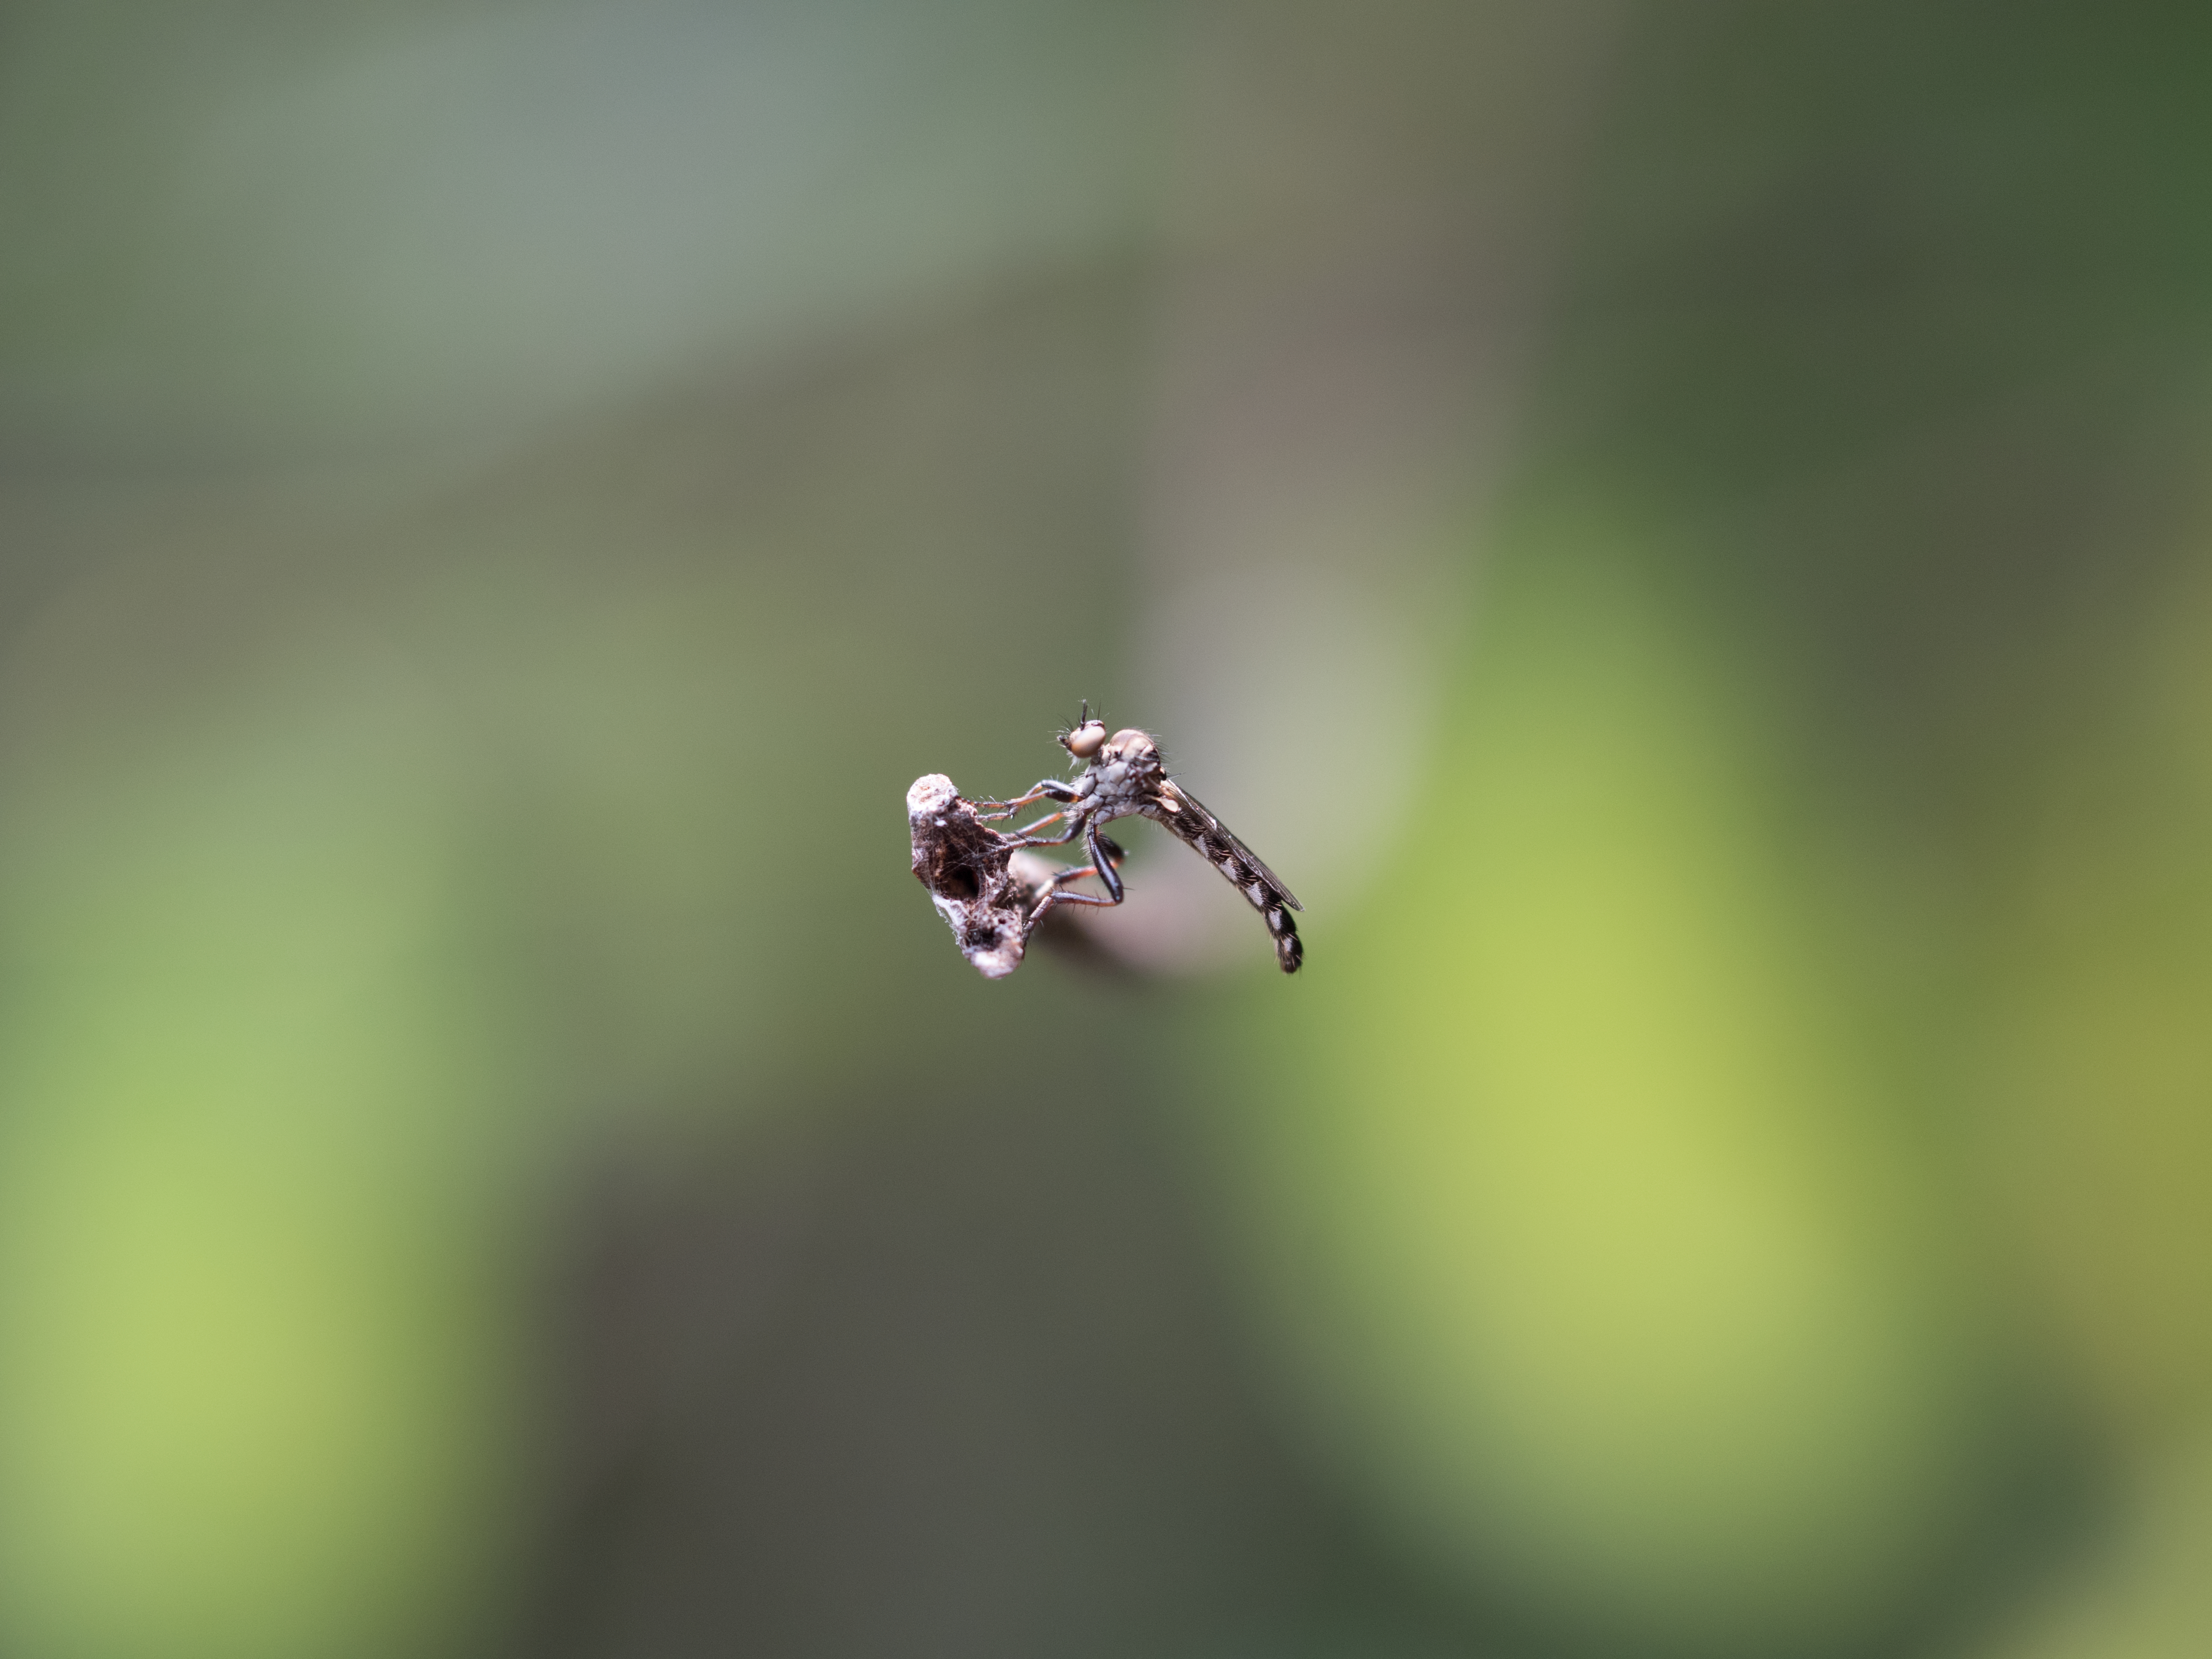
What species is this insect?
Oligopogon penicillatus
